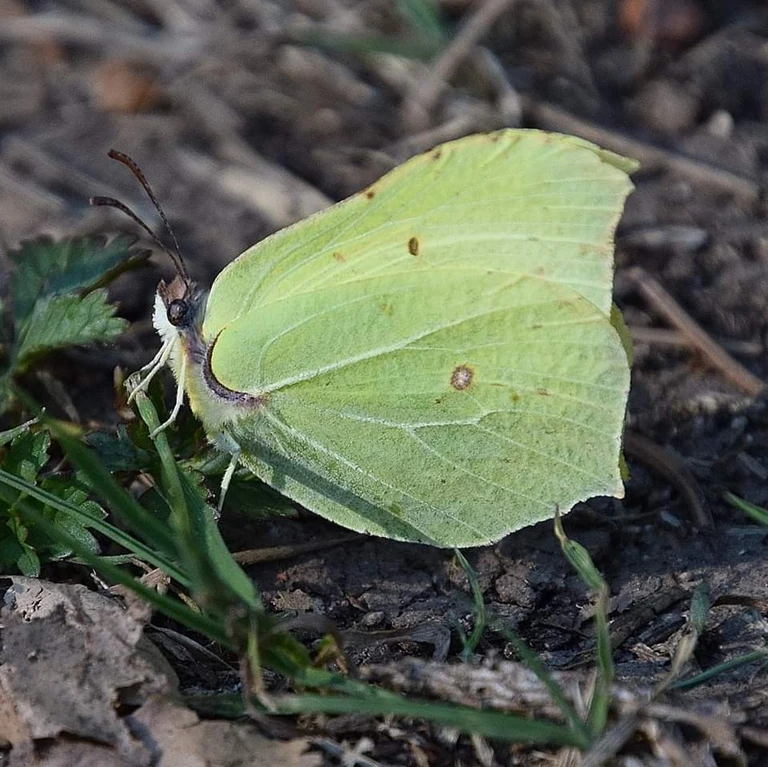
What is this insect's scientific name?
Gonepteryx rhamni
